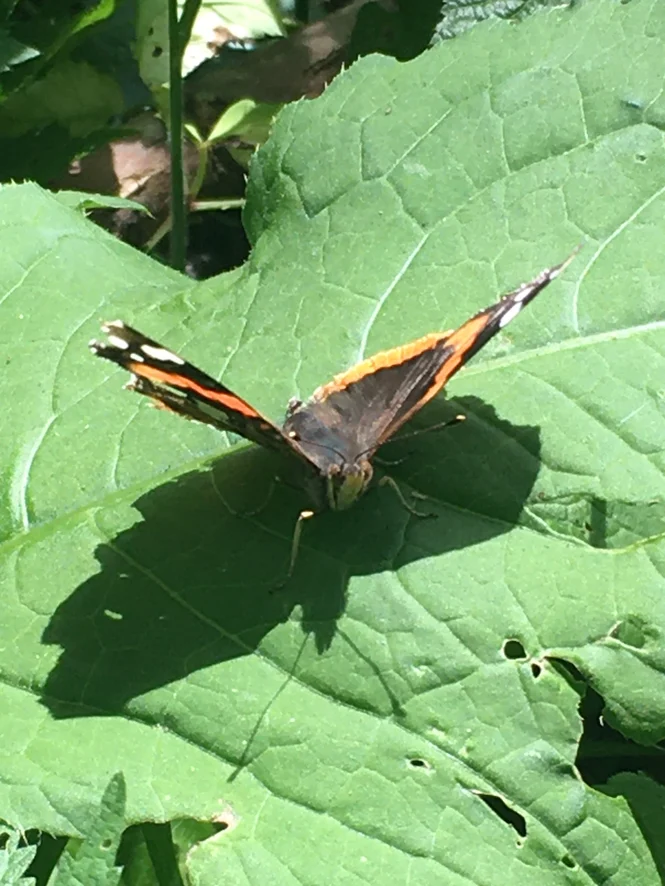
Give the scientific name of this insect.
Vanessa atalanta
